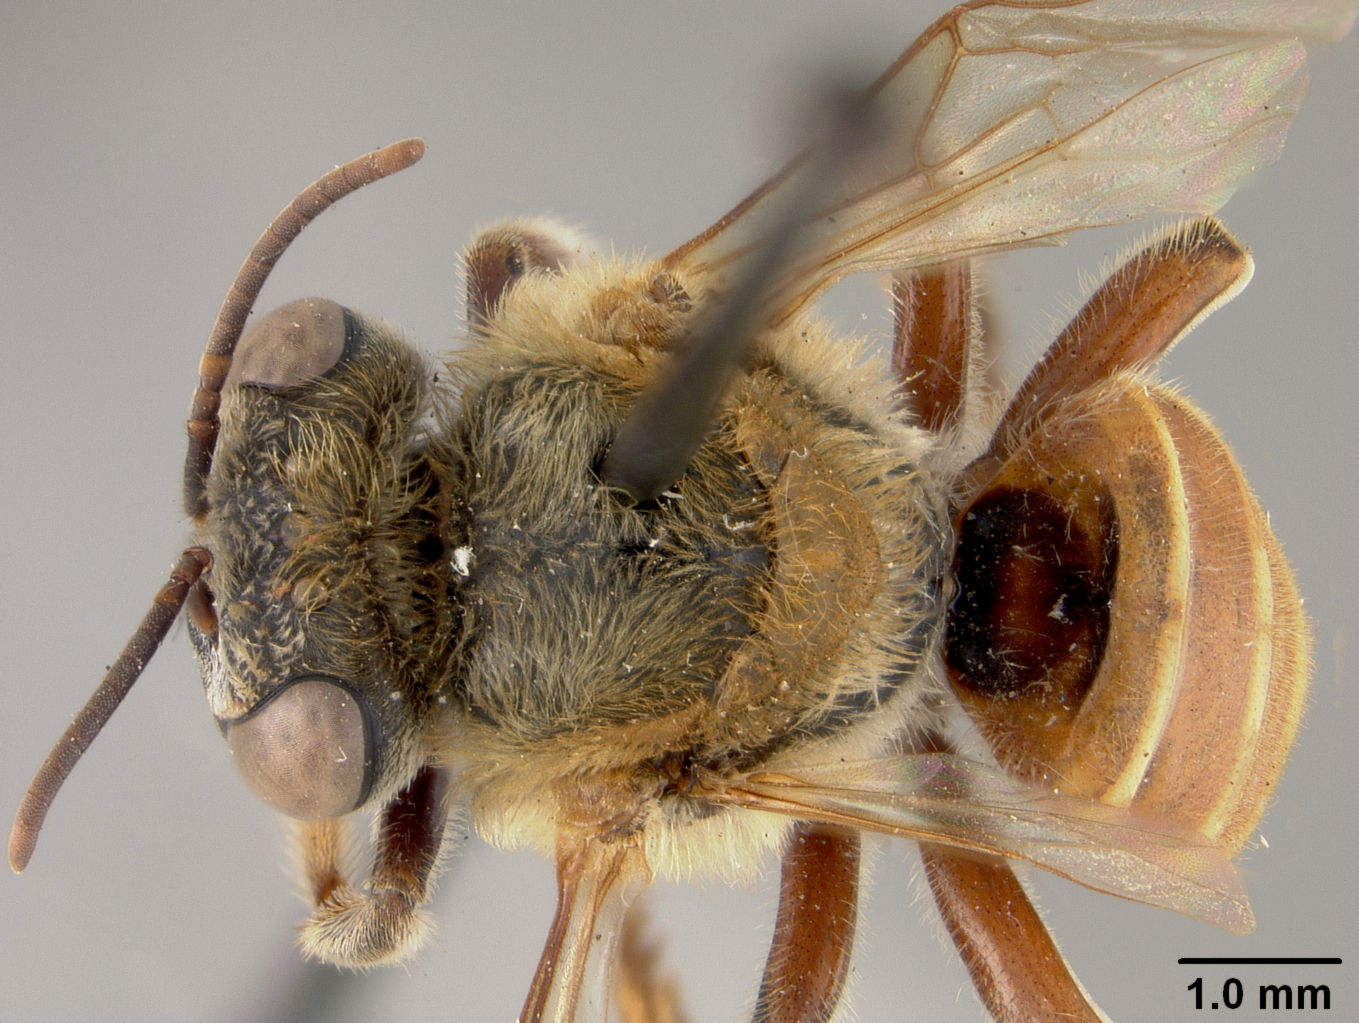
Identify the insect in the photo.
Melipona mareinata
